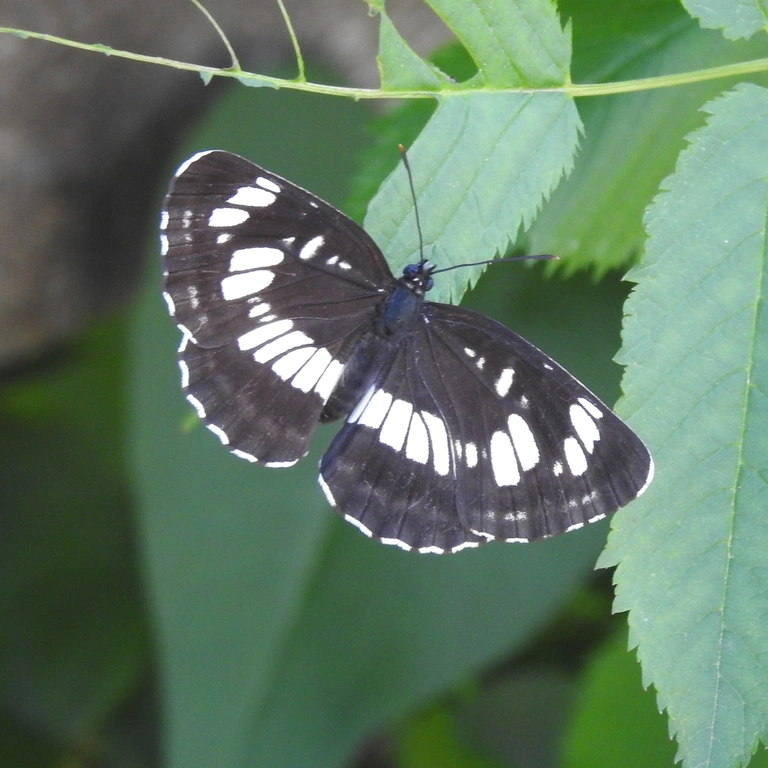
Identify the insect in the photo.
Neptis rivularis
